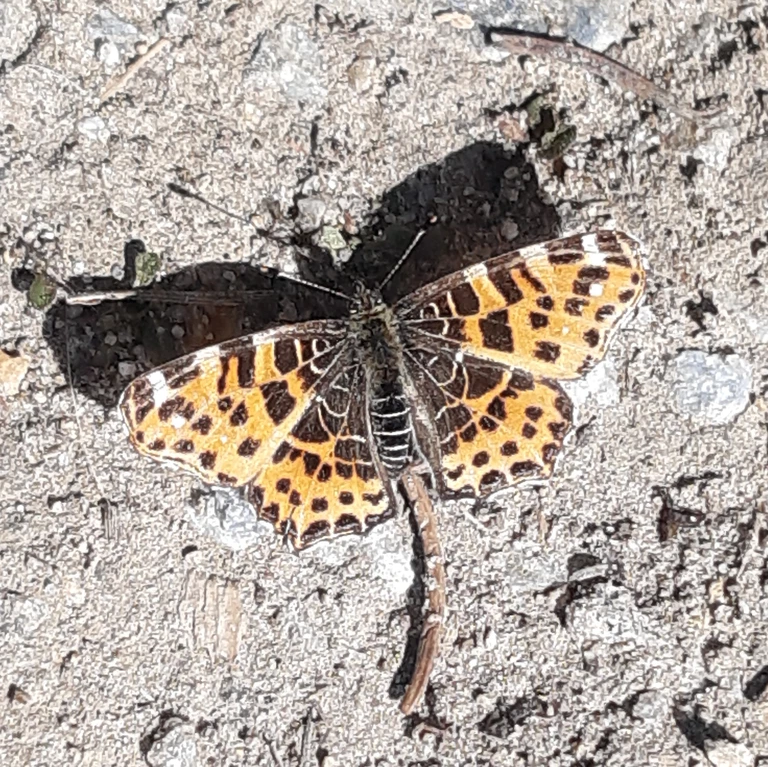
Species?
Araschnia levana
